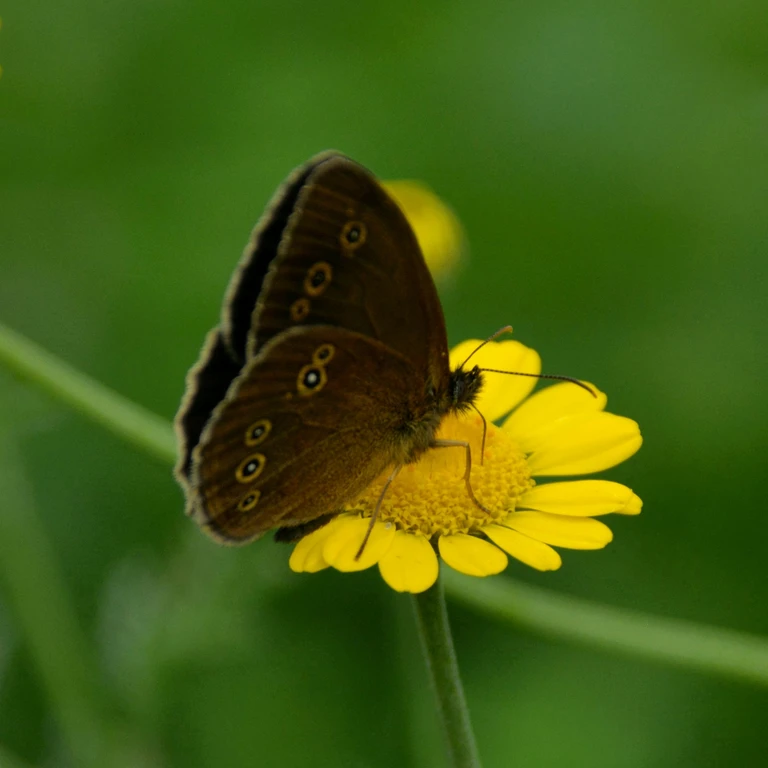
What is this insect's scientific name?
Aphantopus hyperantus
